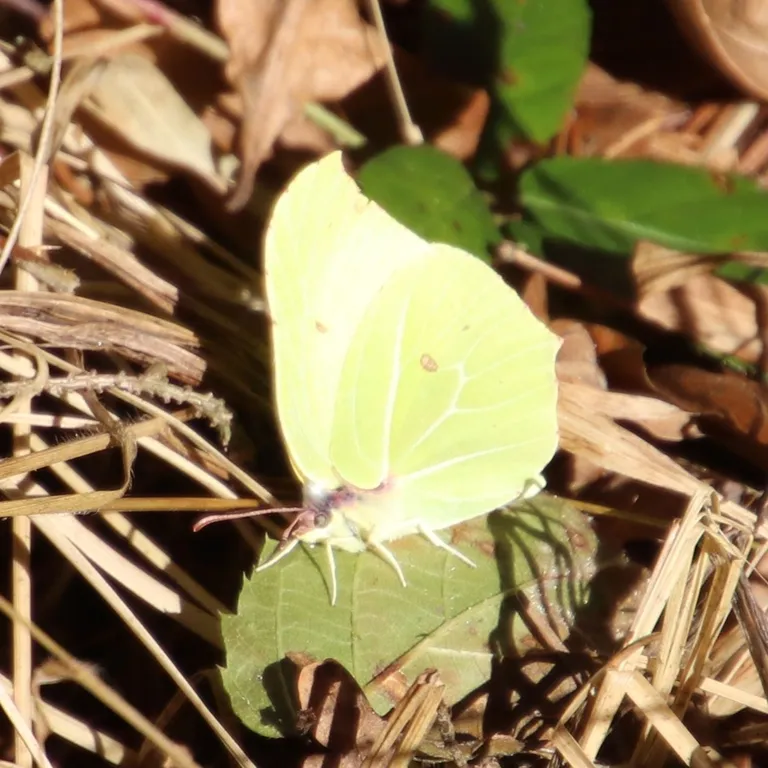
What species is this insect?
Gonepteryx rhamni
